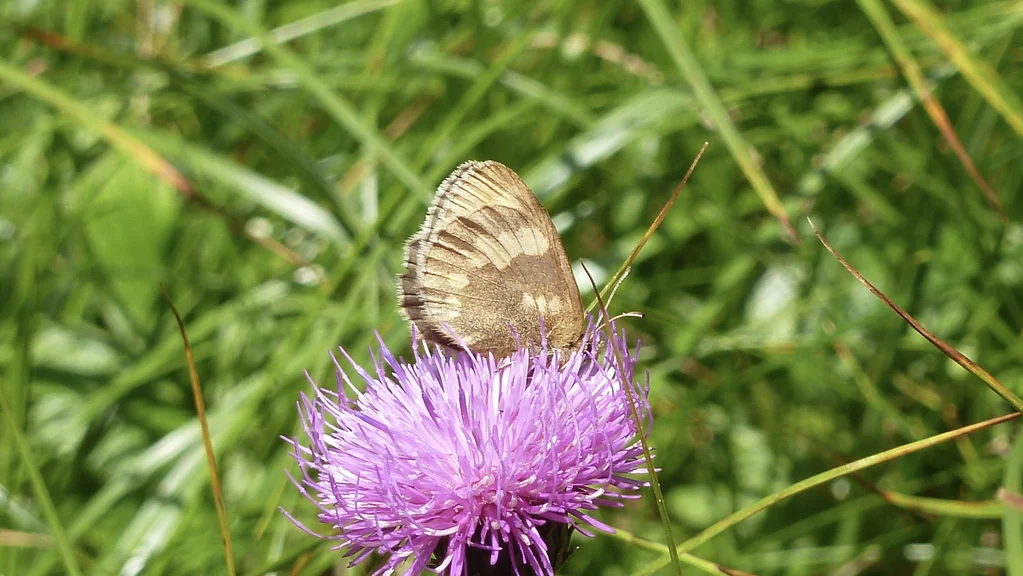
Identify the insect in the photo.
Erebia manto
